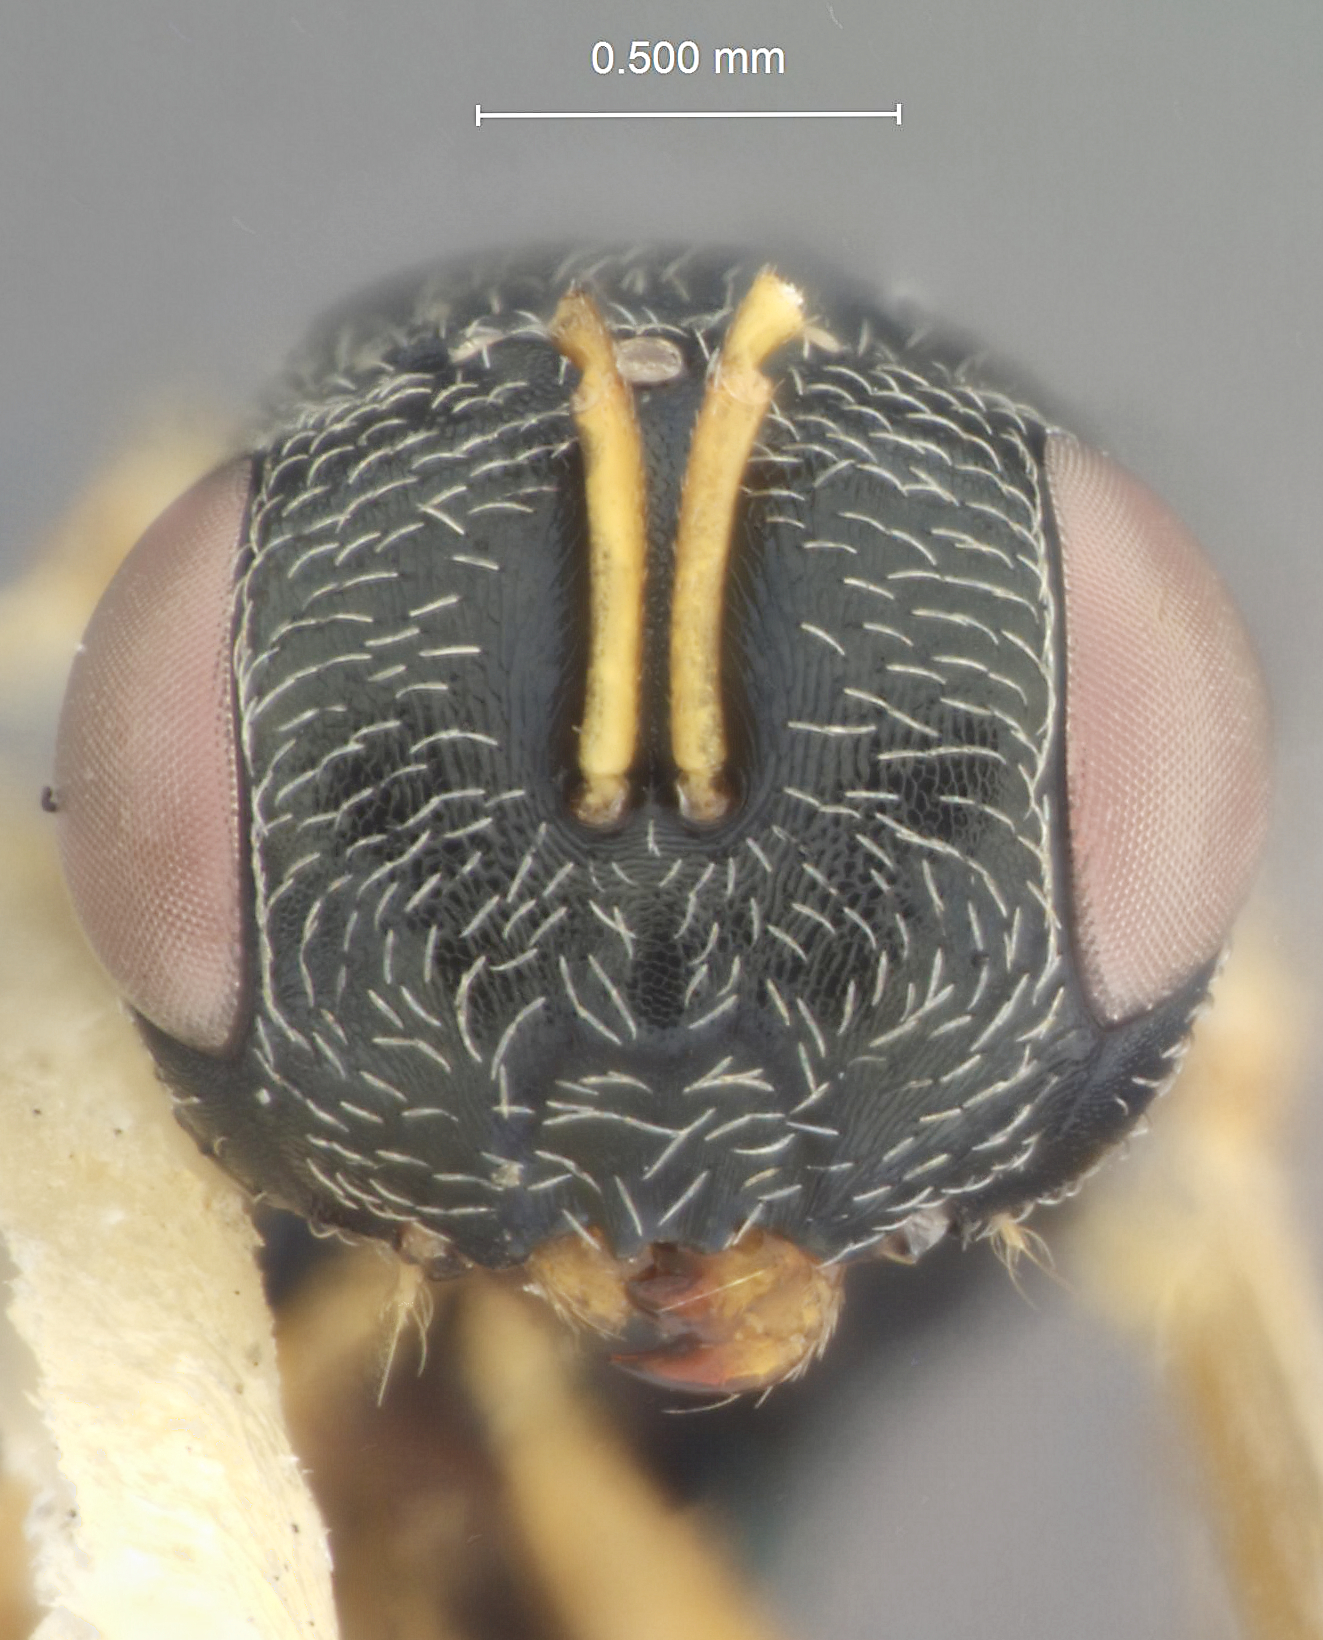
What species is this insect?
Heterolaccus grandis
